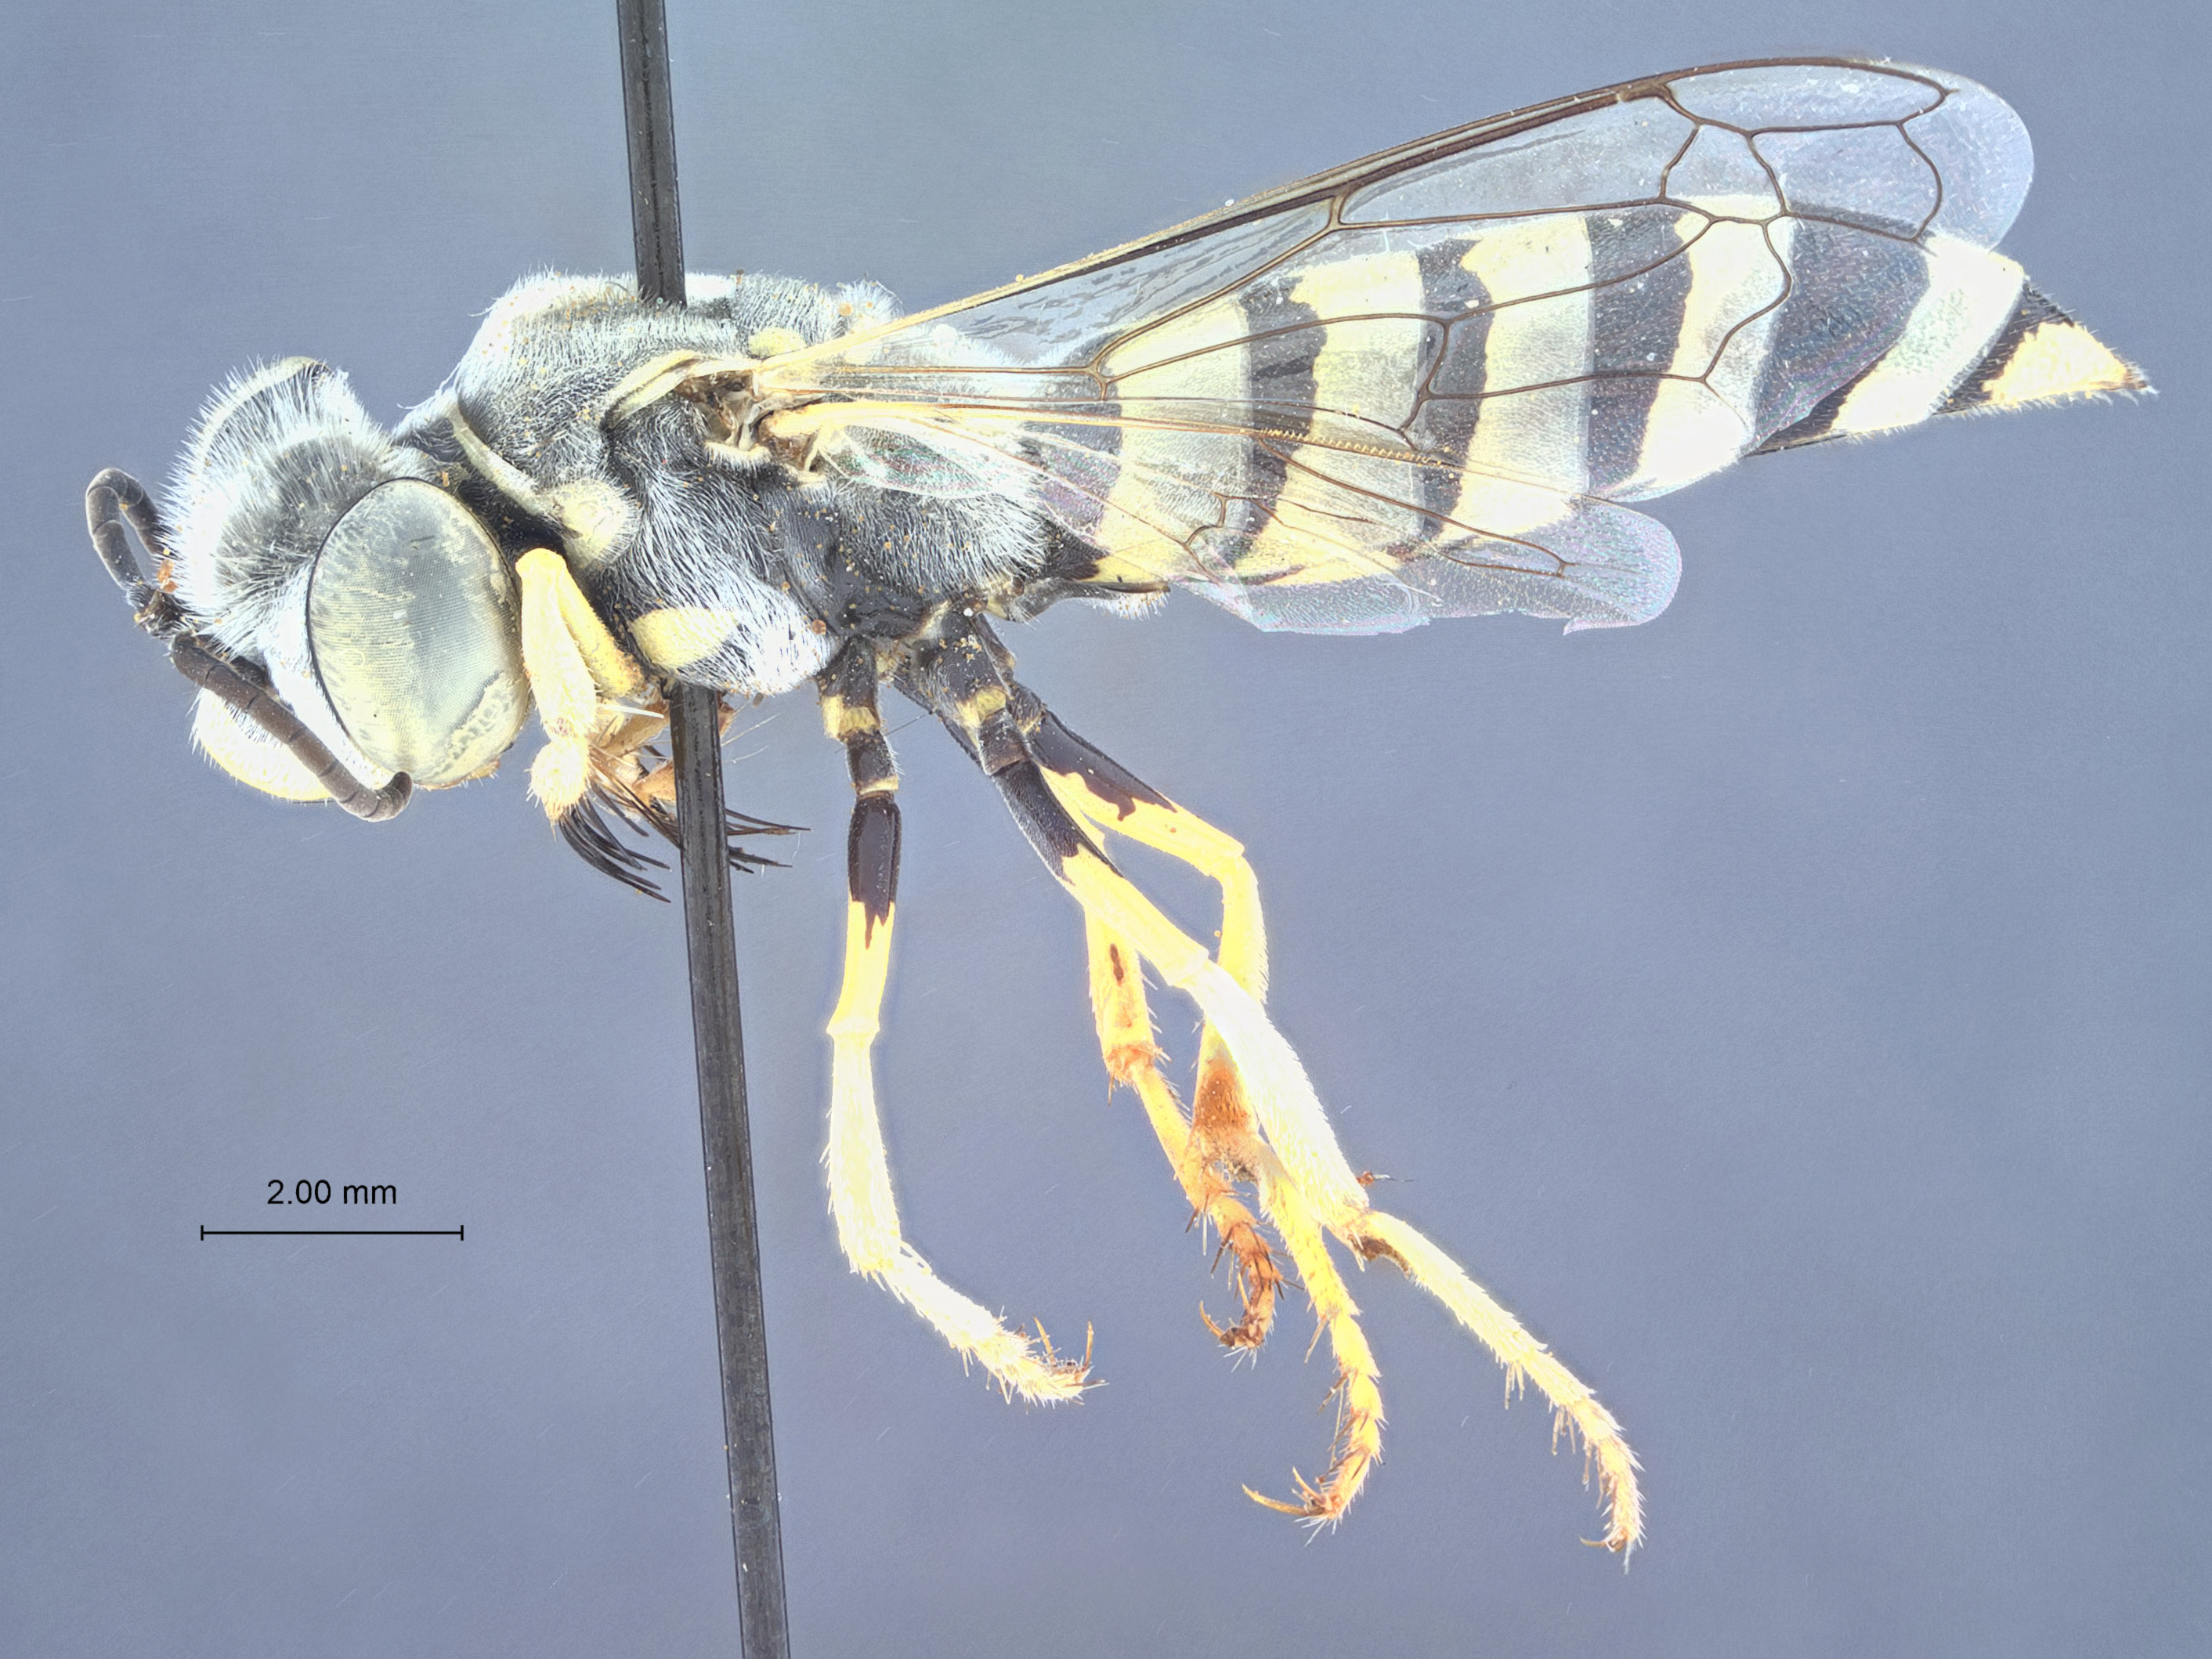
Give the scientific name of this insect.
Microbembex equalis
